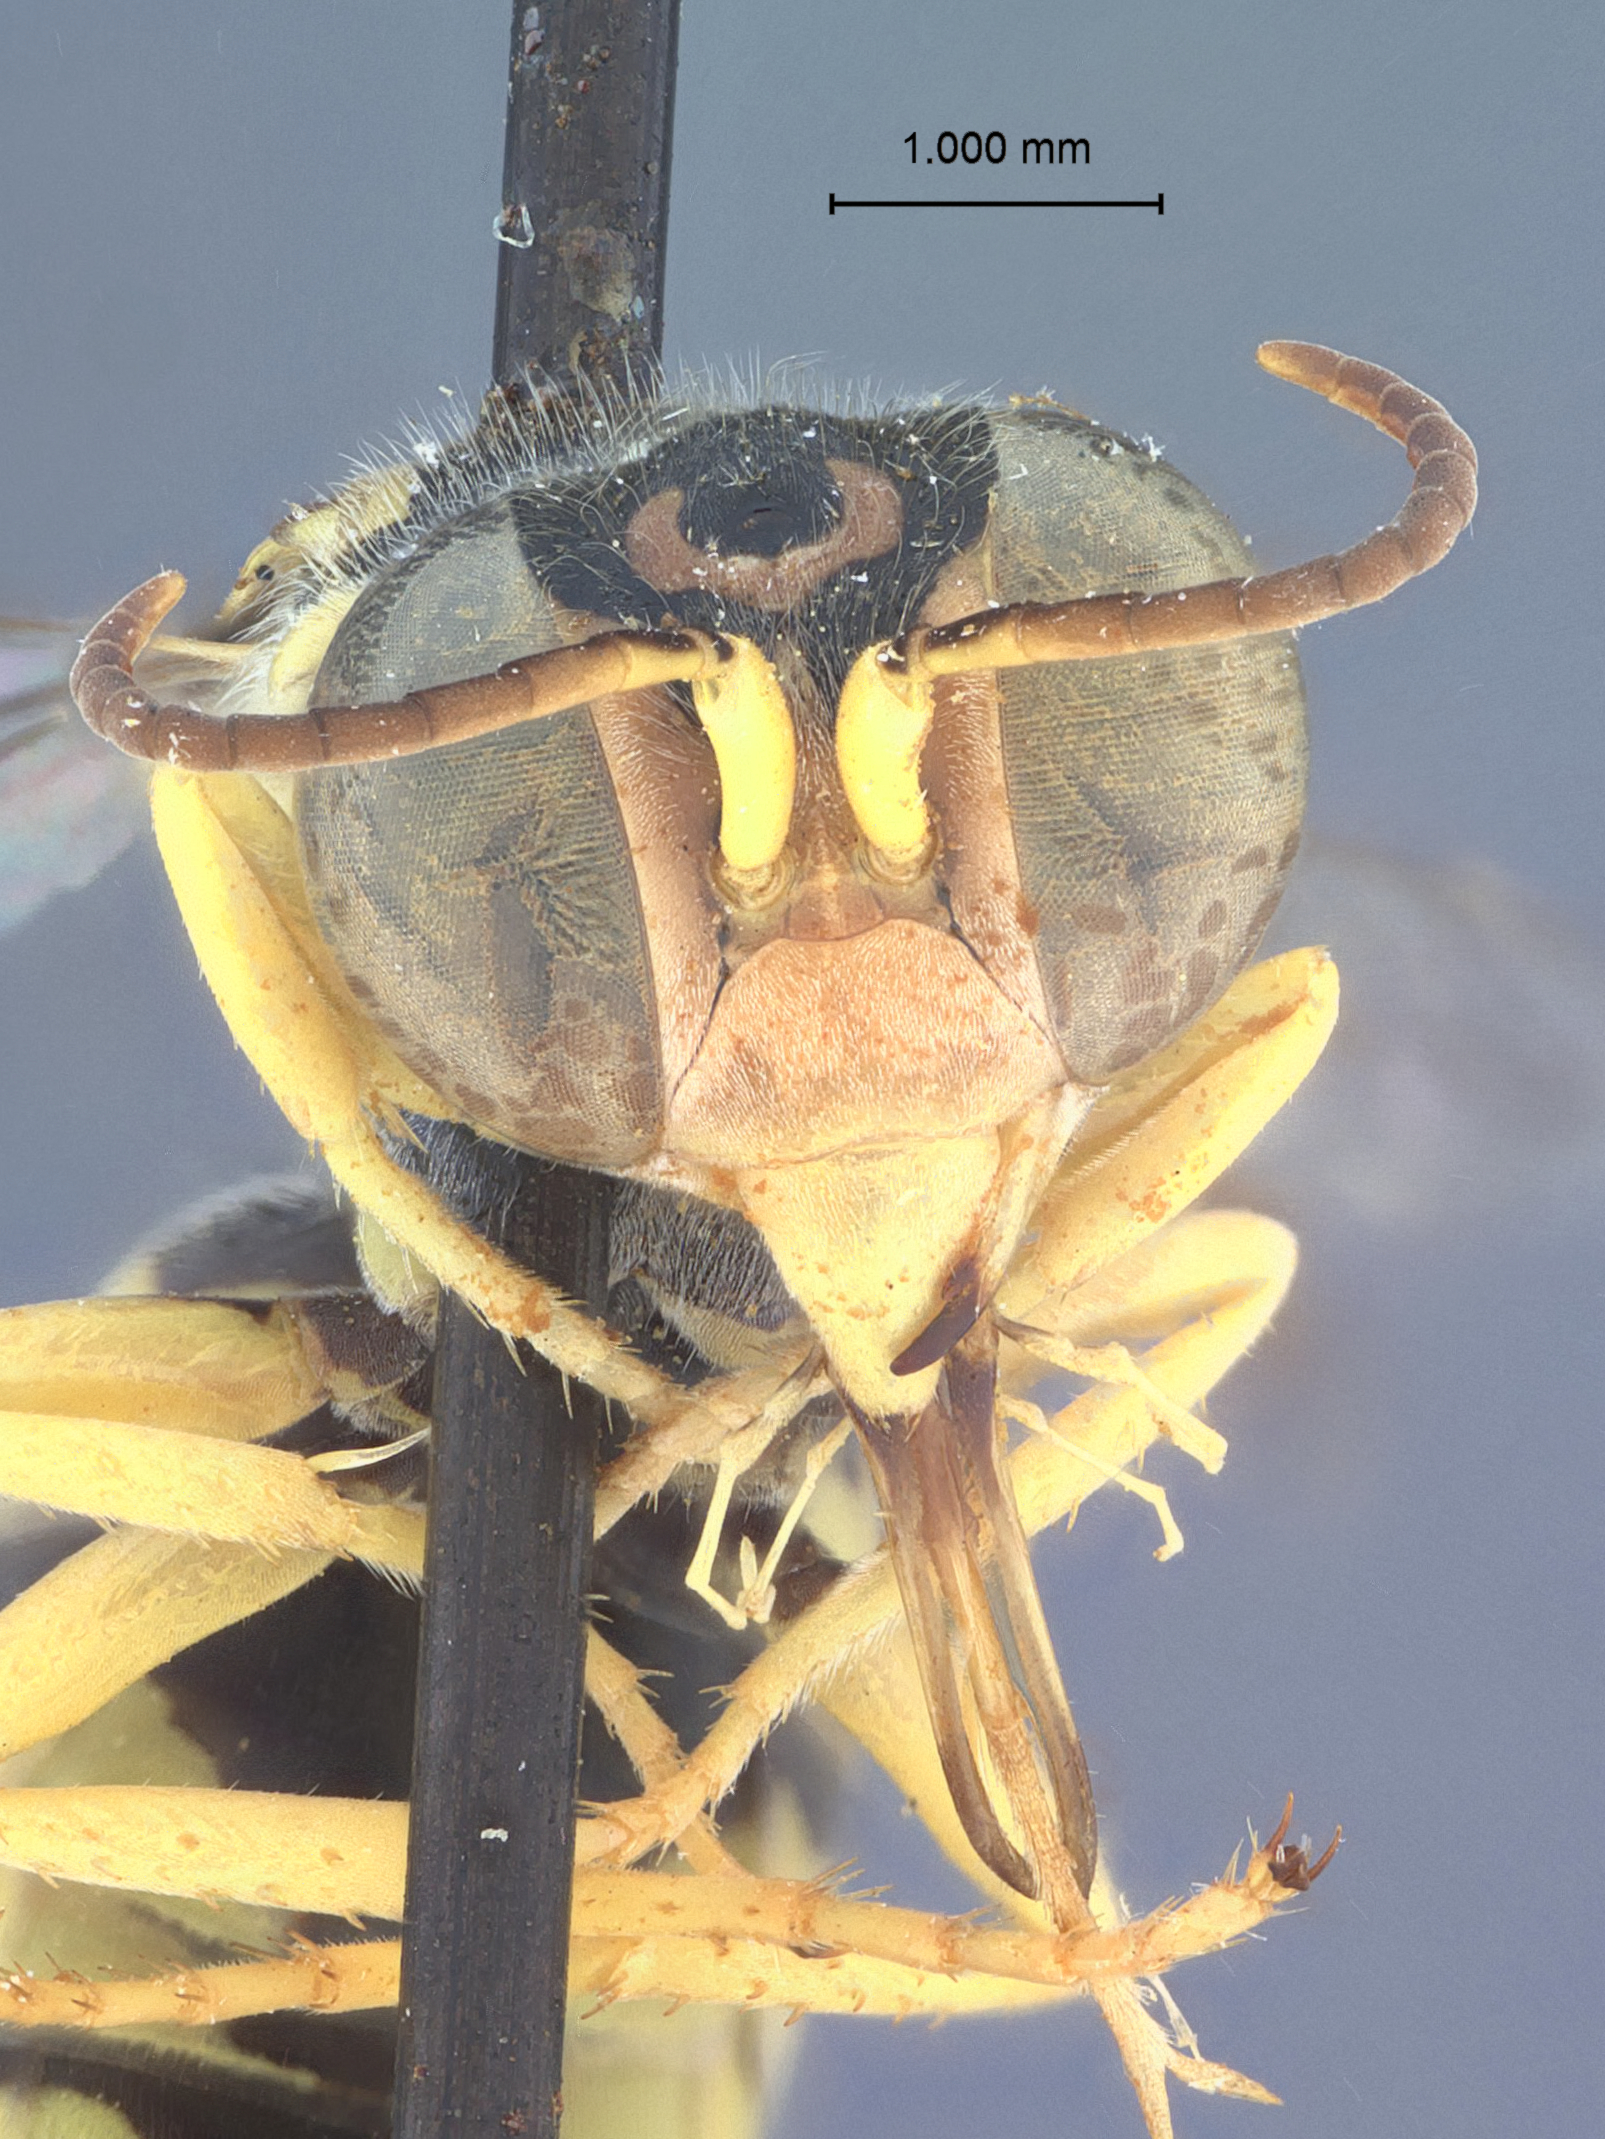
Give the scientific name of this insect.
Microstictia hurdi
